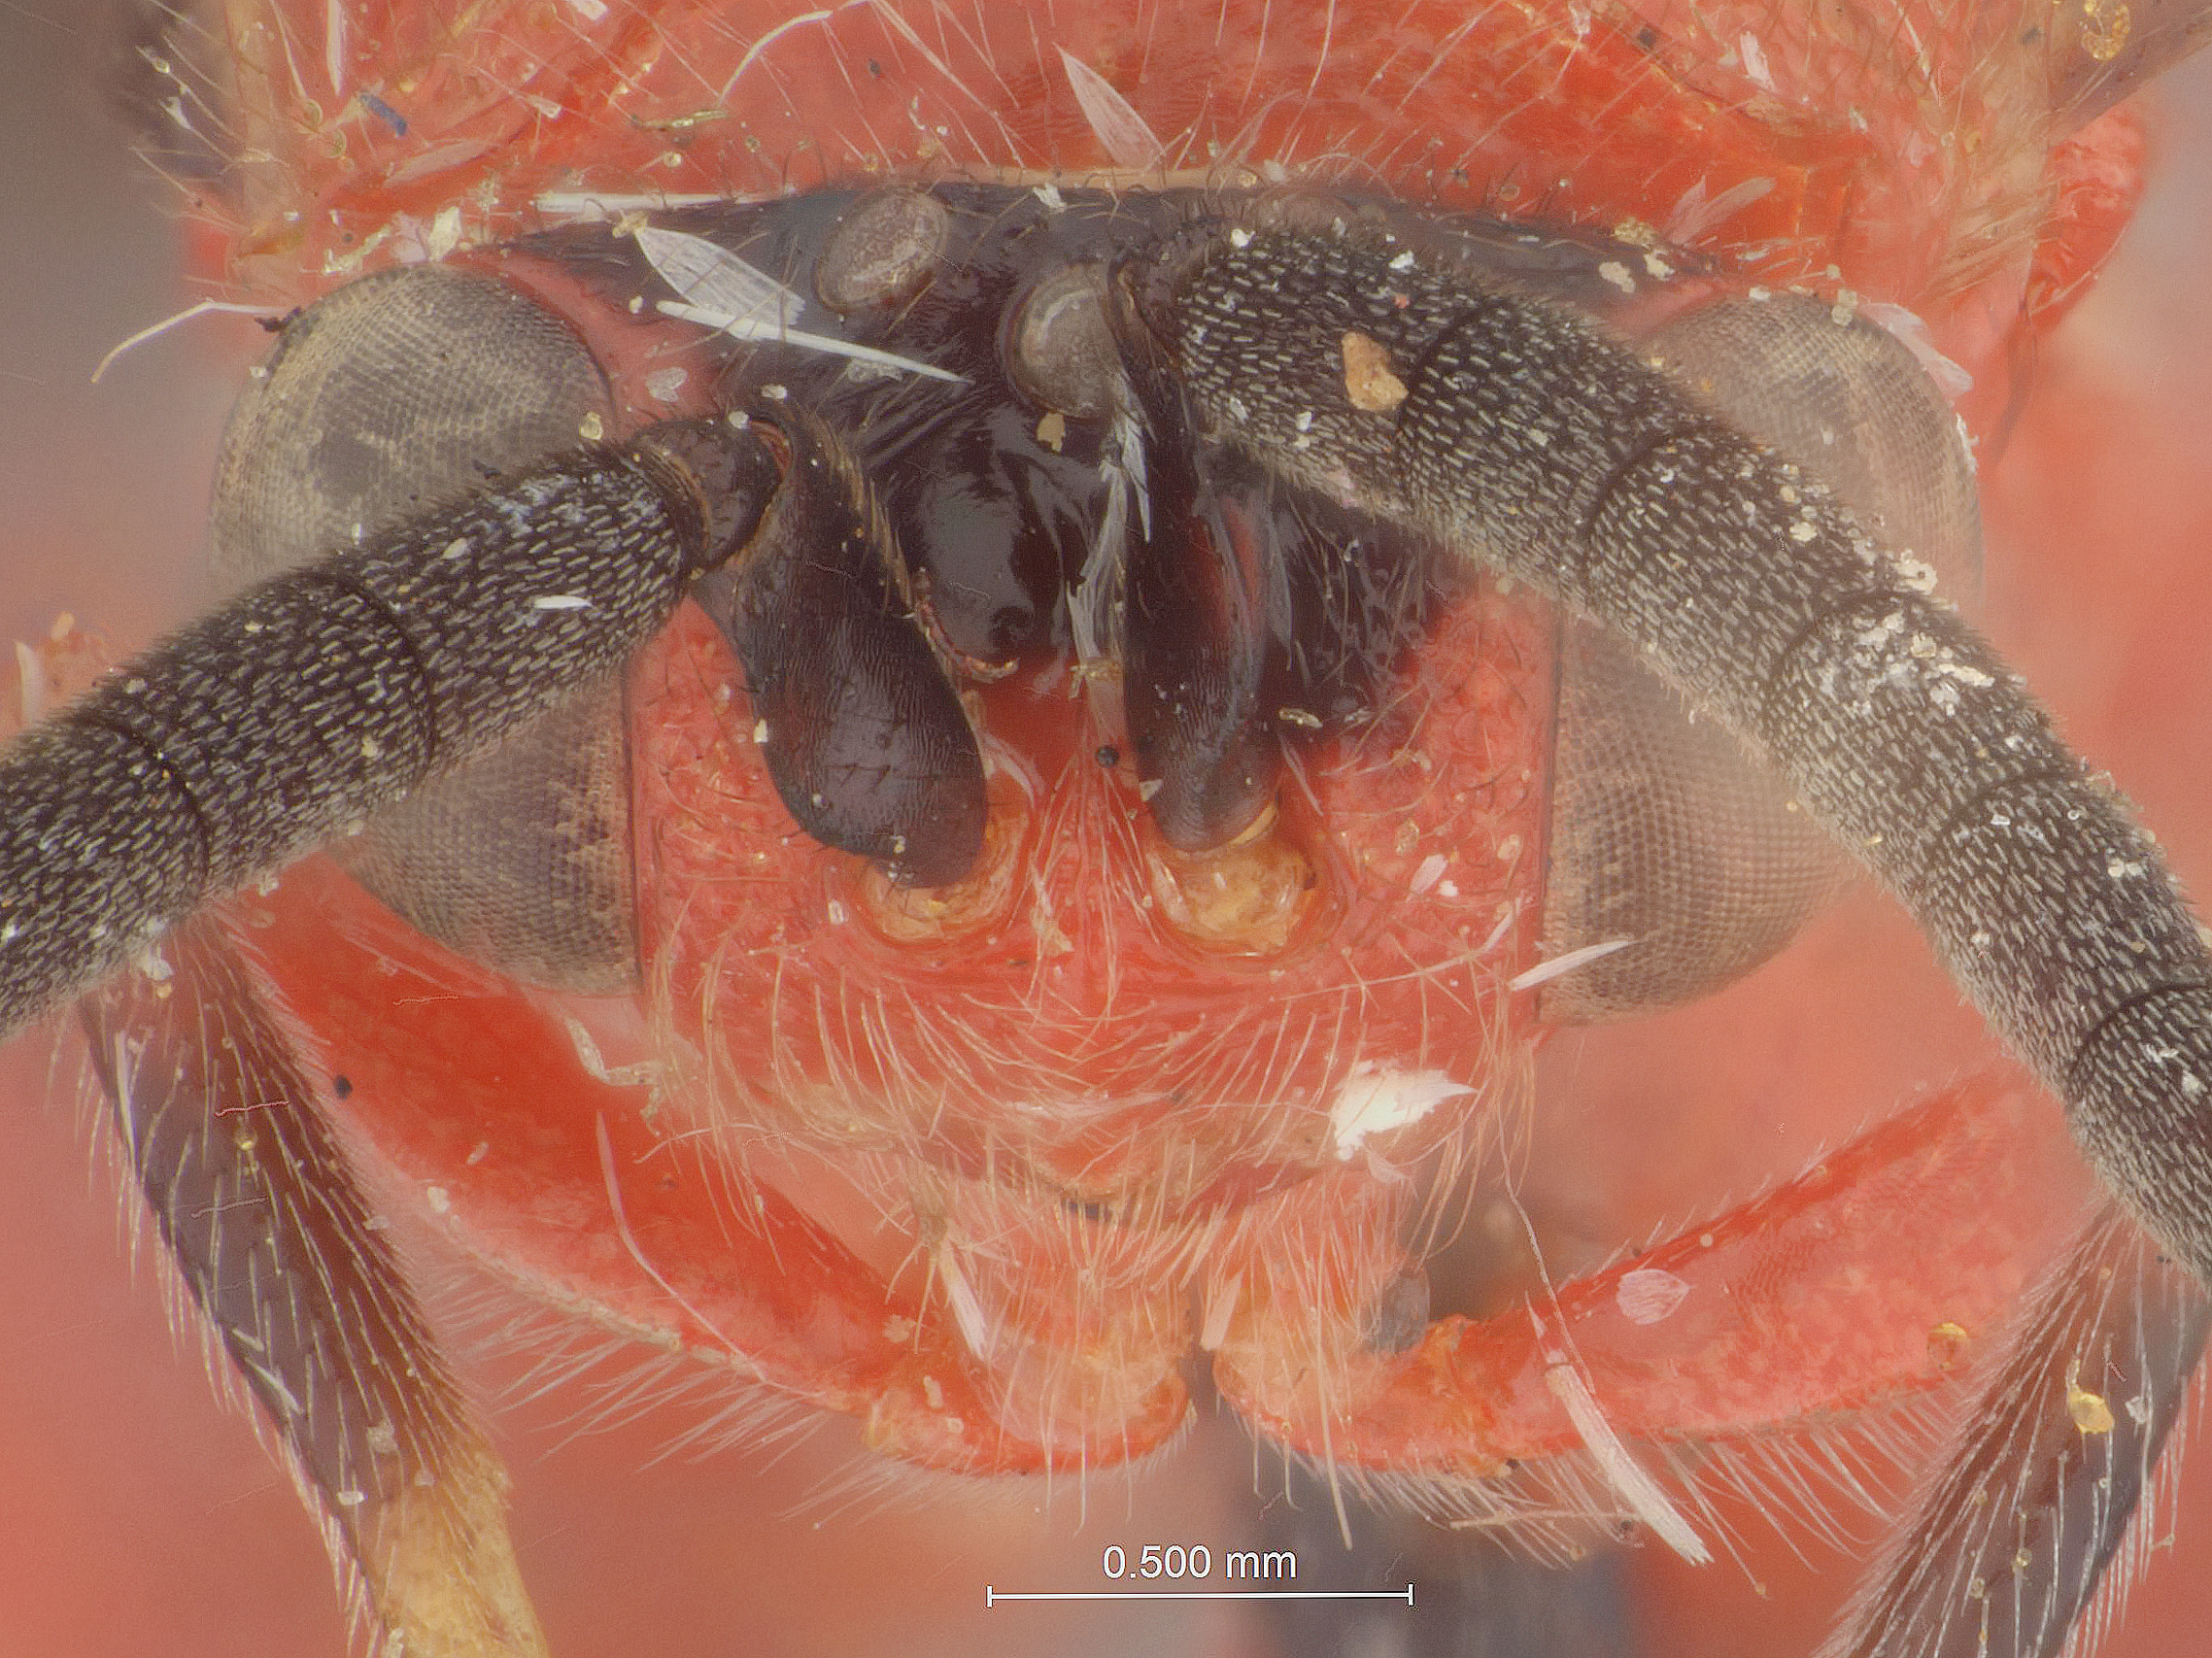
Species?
Spilochalcis rufa
